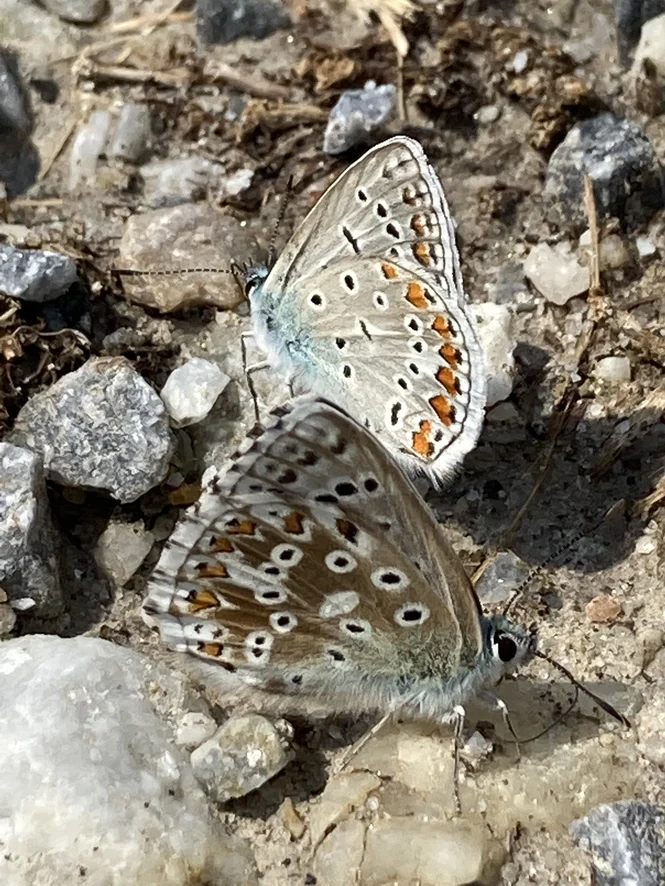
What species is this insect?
Lysandra coridon
